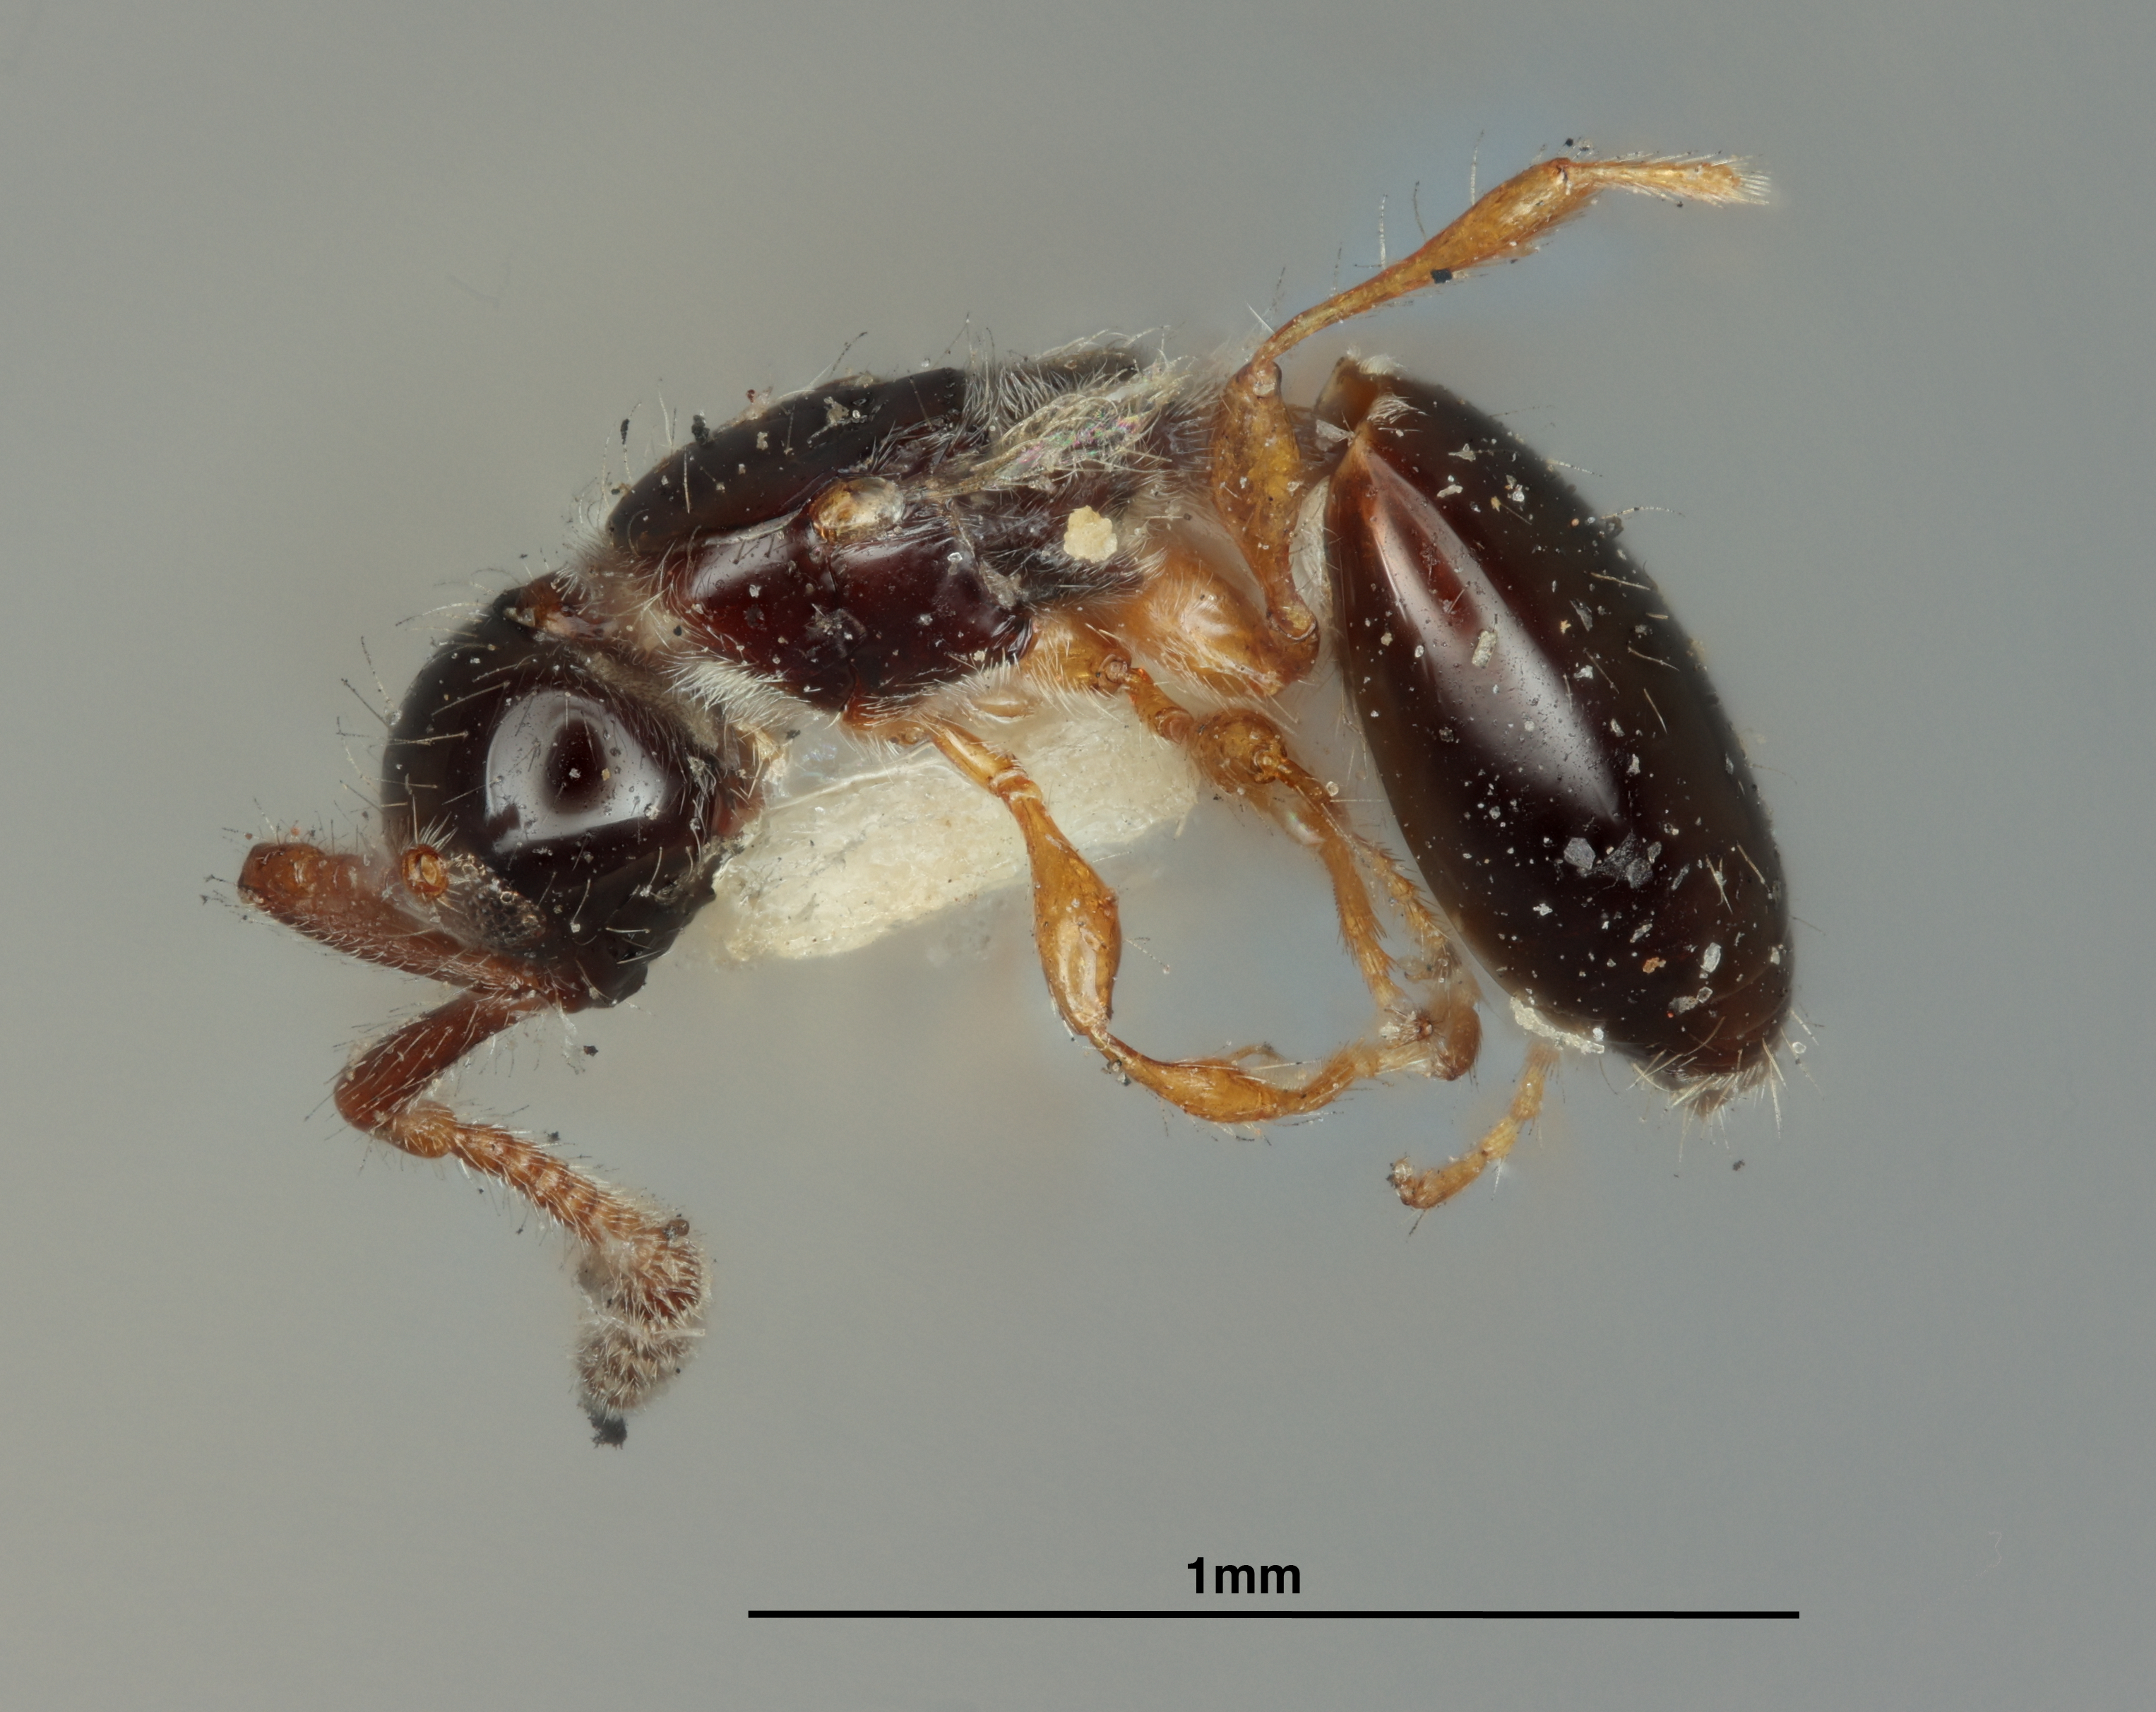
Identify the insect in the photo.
Basalys californica
